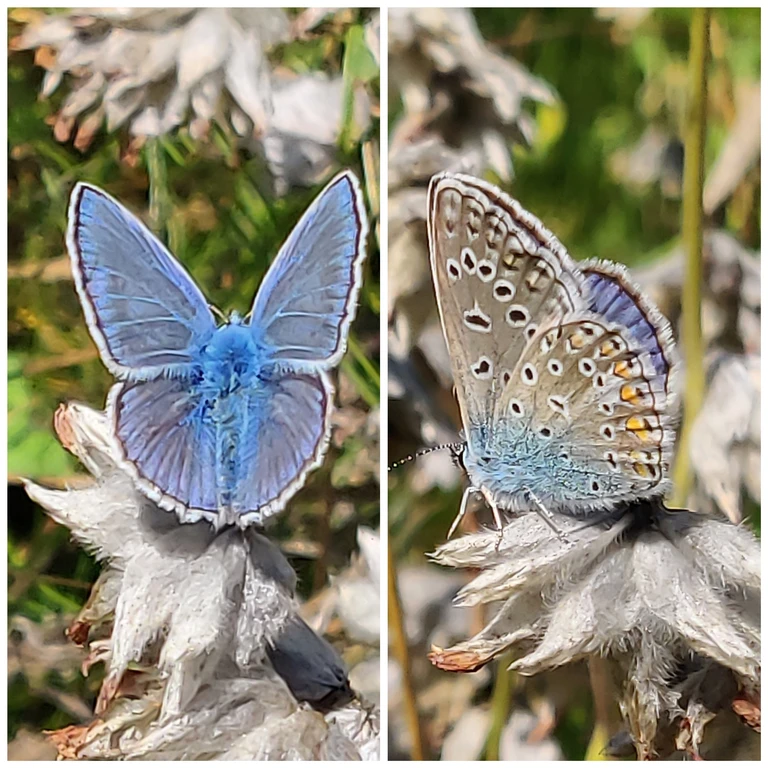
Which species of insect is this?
Polyommatus icarus
